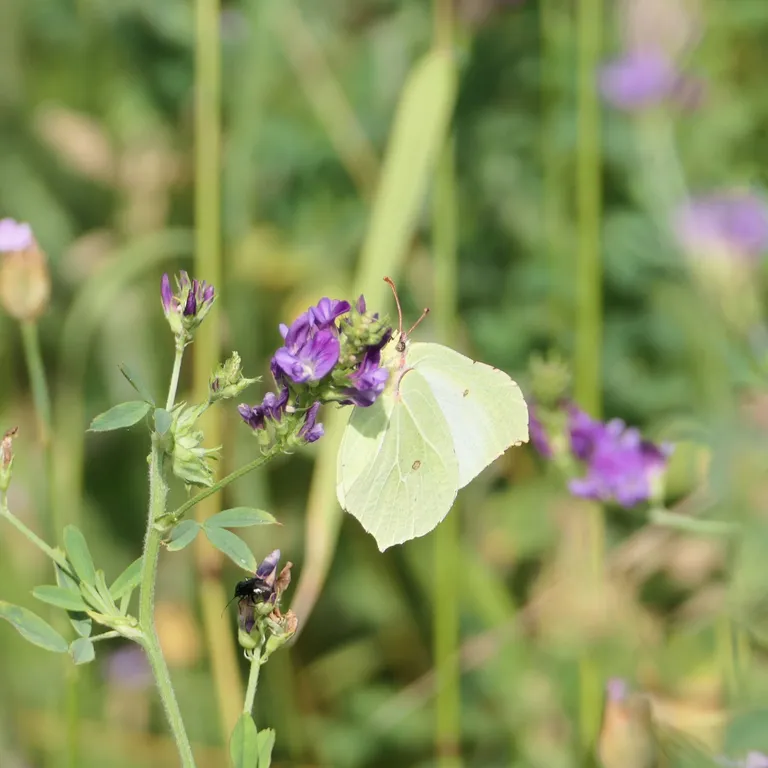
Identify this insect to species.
Gonepteryx rhamni
